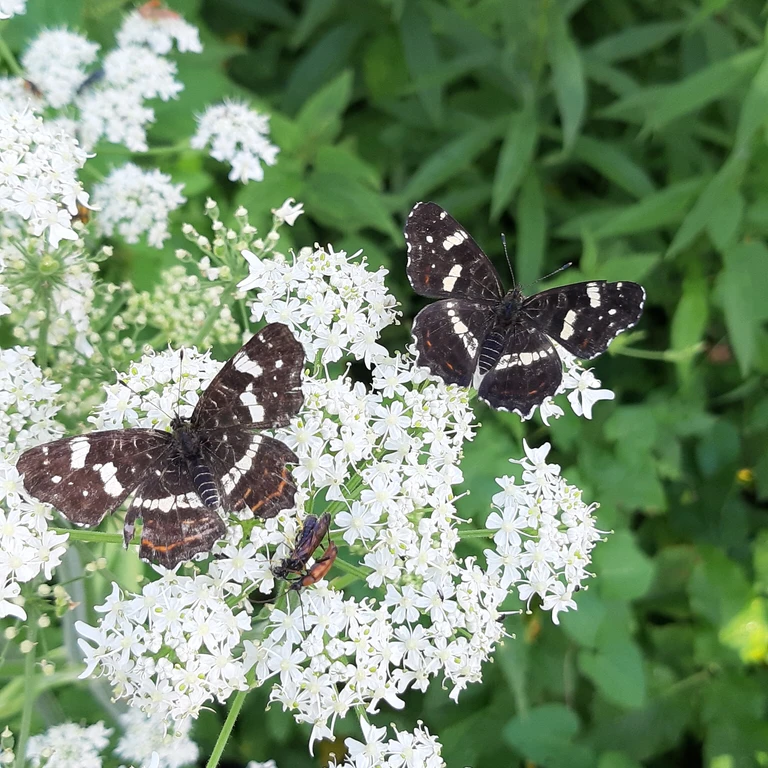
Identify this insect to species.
Araschnia levana
